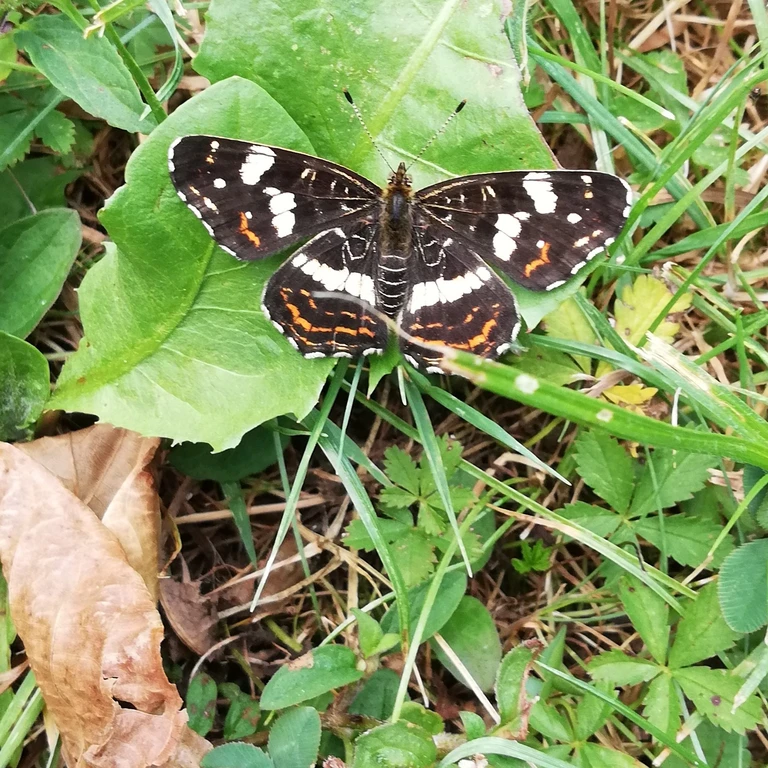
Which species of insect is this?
Araschnia levana
